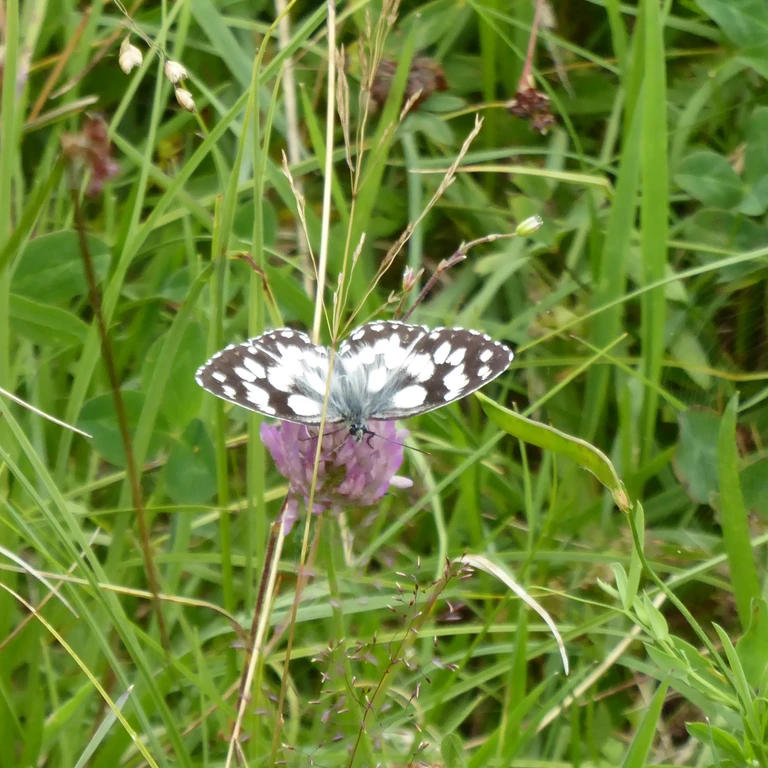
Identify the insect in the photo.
Melanargia galathea
